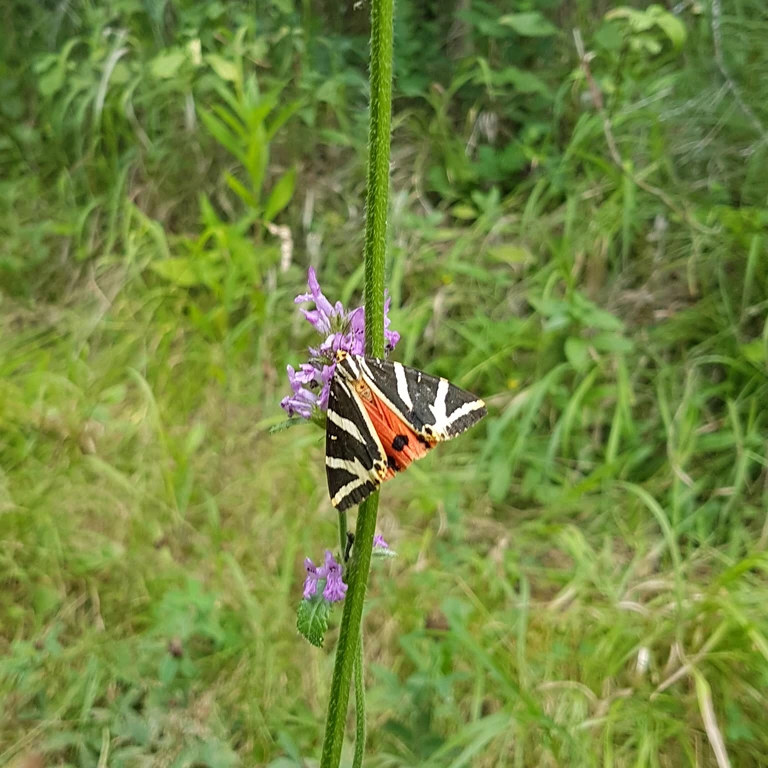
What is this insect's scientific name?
Euplagia quadripunctaria
